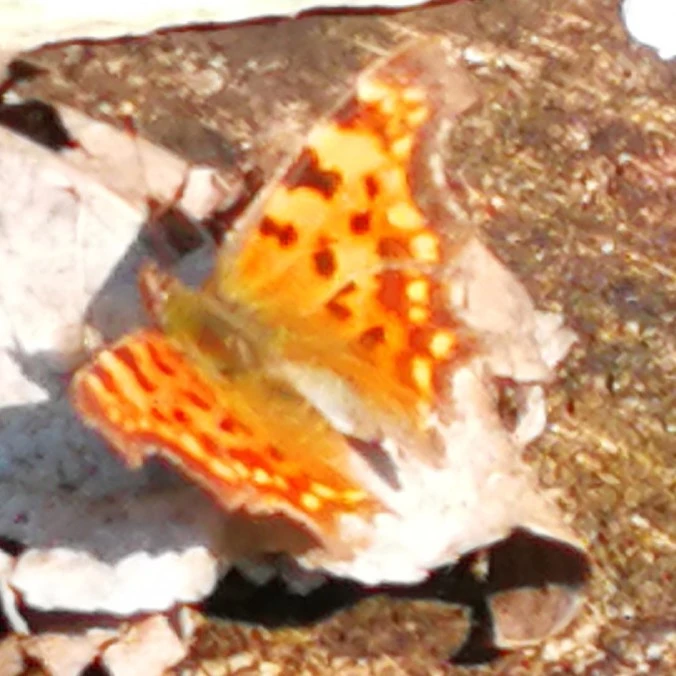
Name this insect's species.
Polygonia c-album
